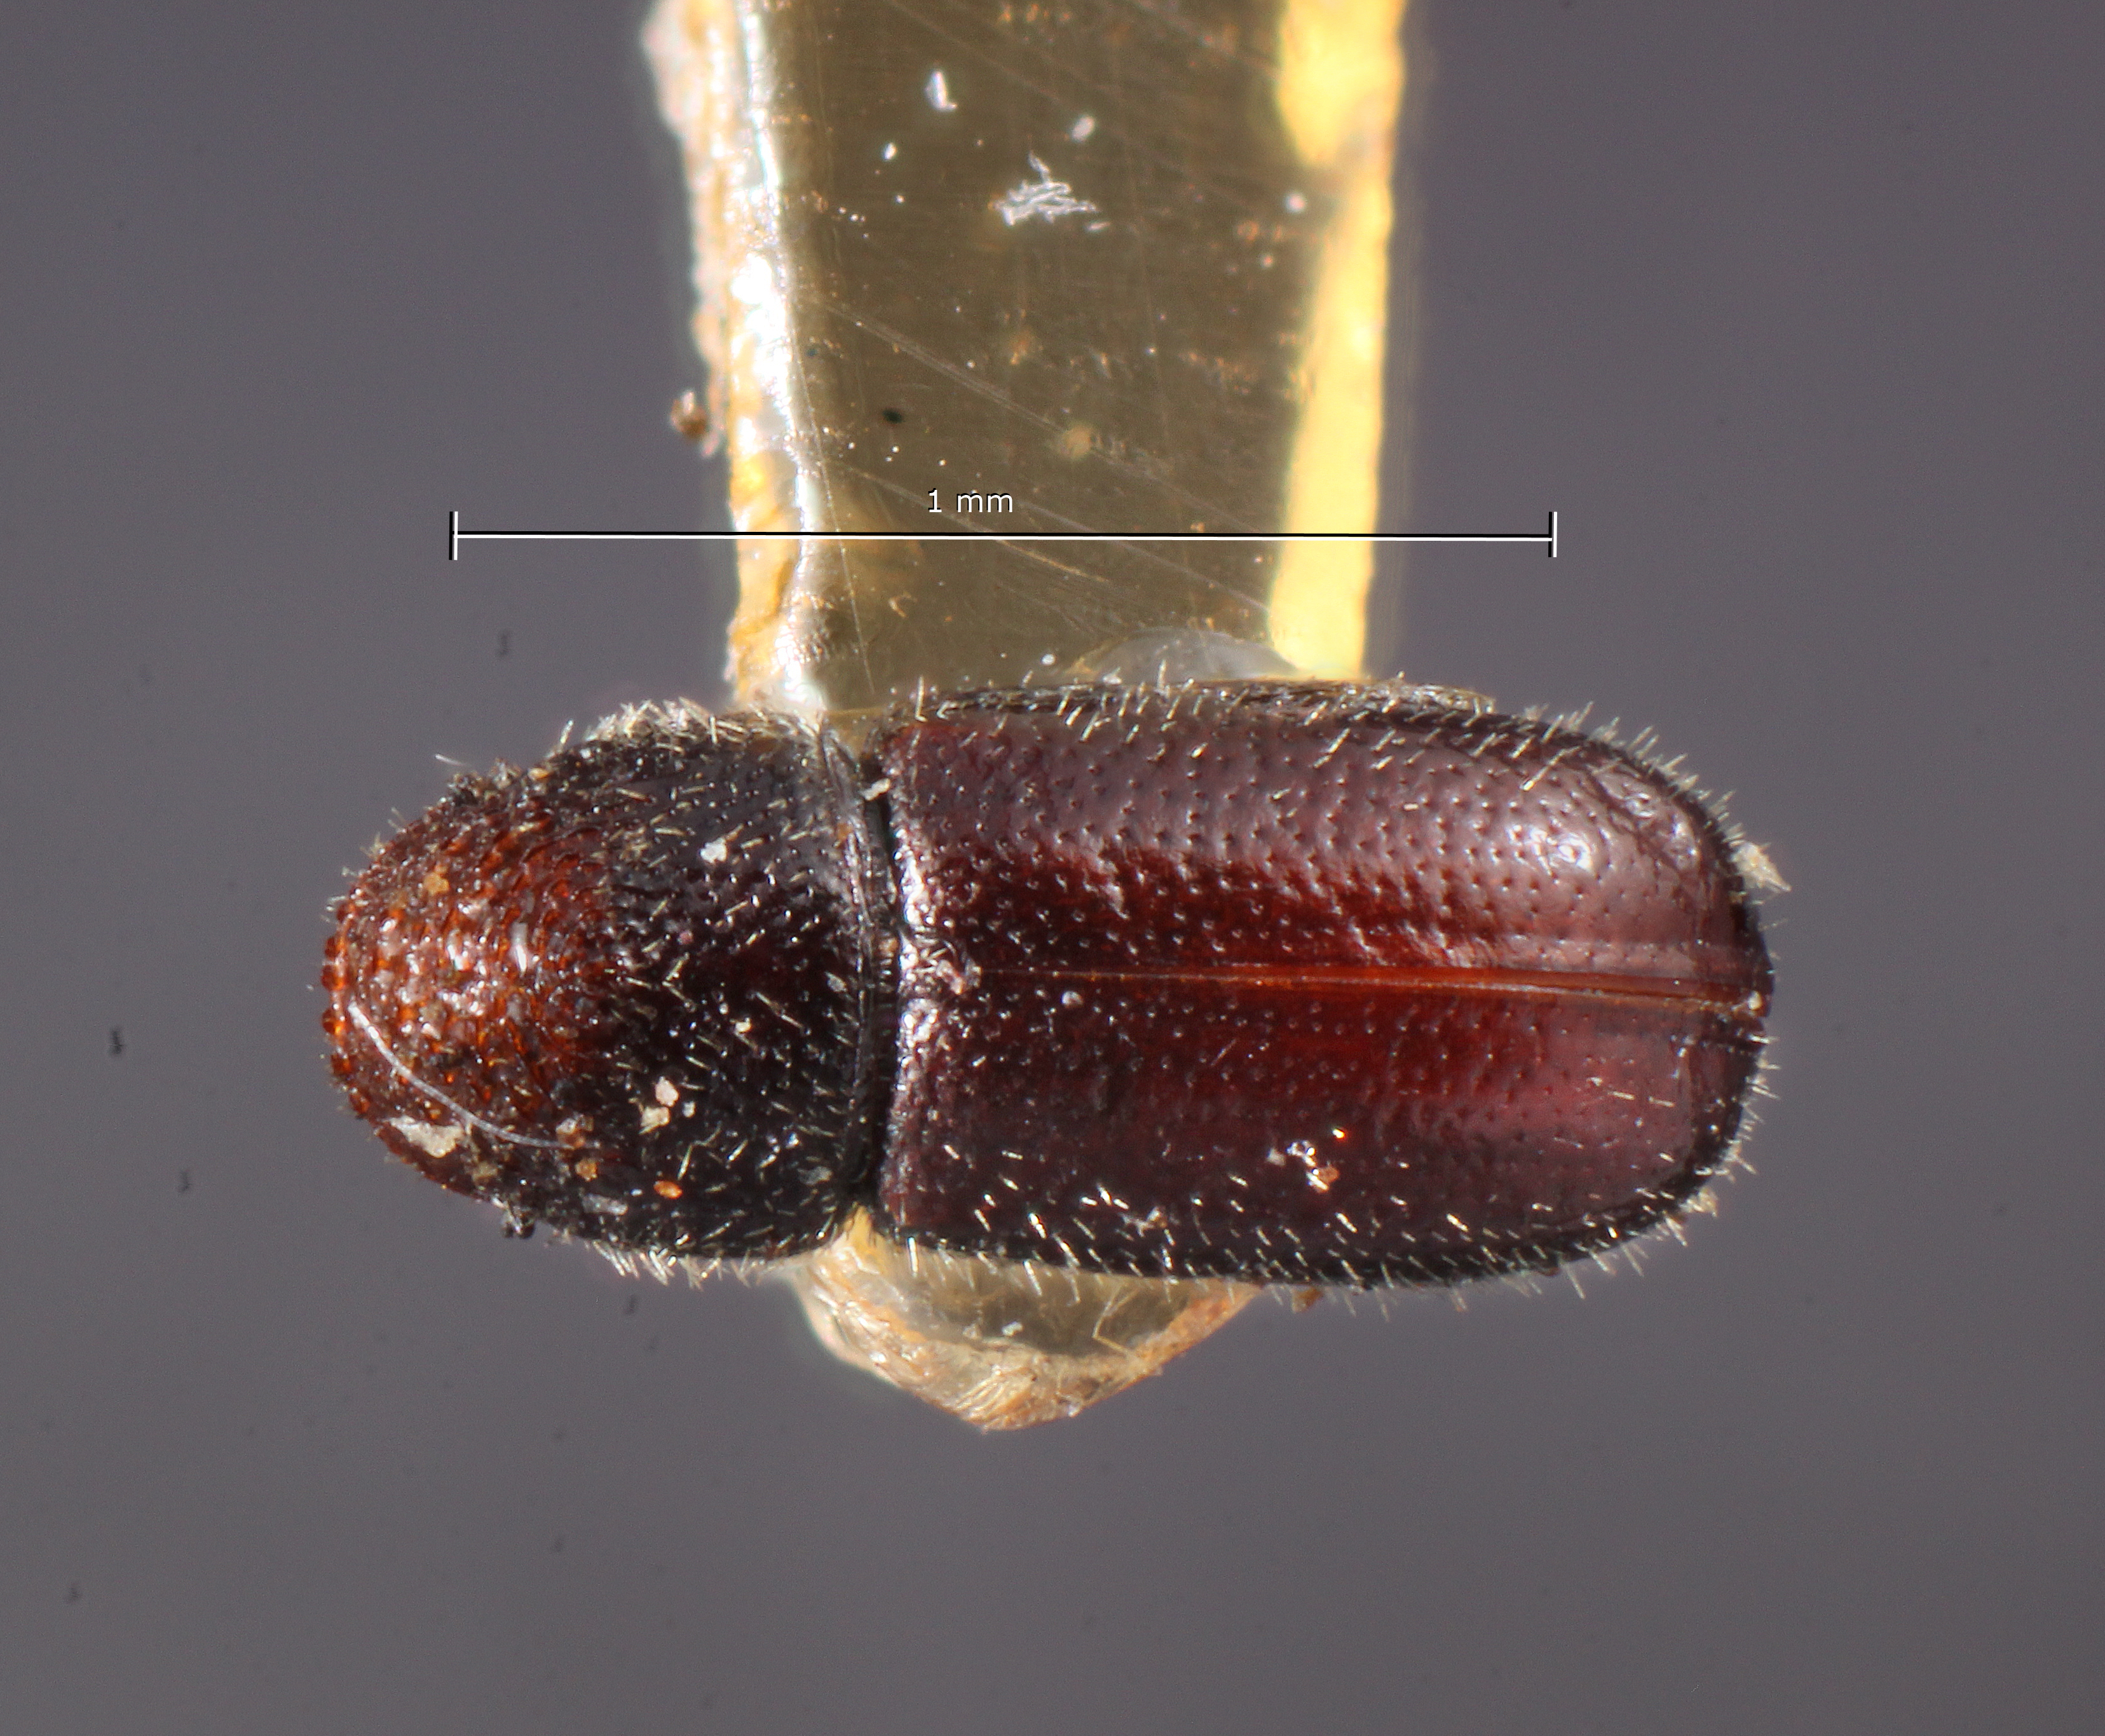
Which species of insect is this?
Pityophthorus infans
